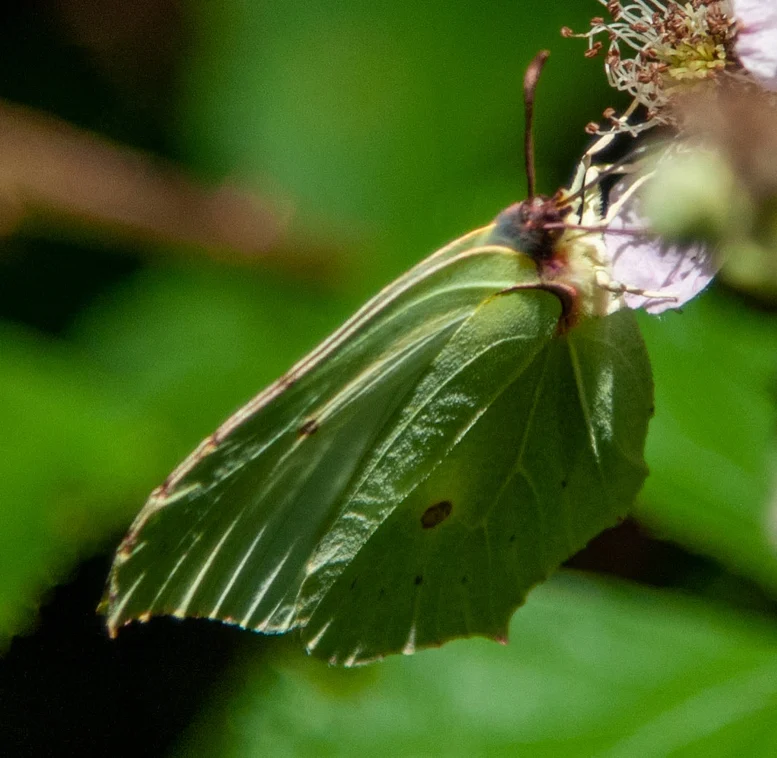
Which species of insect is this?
Gonepteryx rhamni
